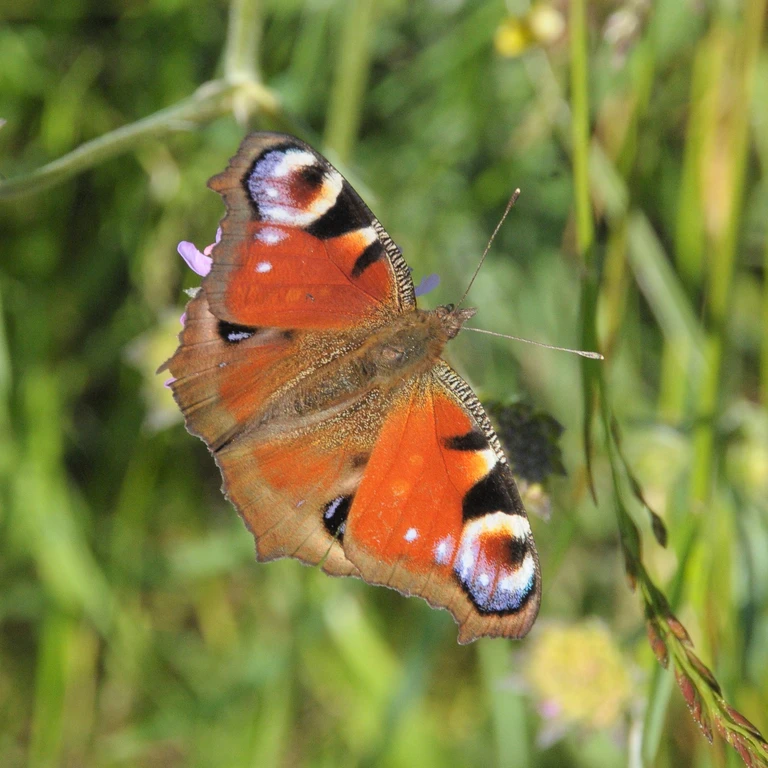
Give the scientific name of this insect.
Aglais io
